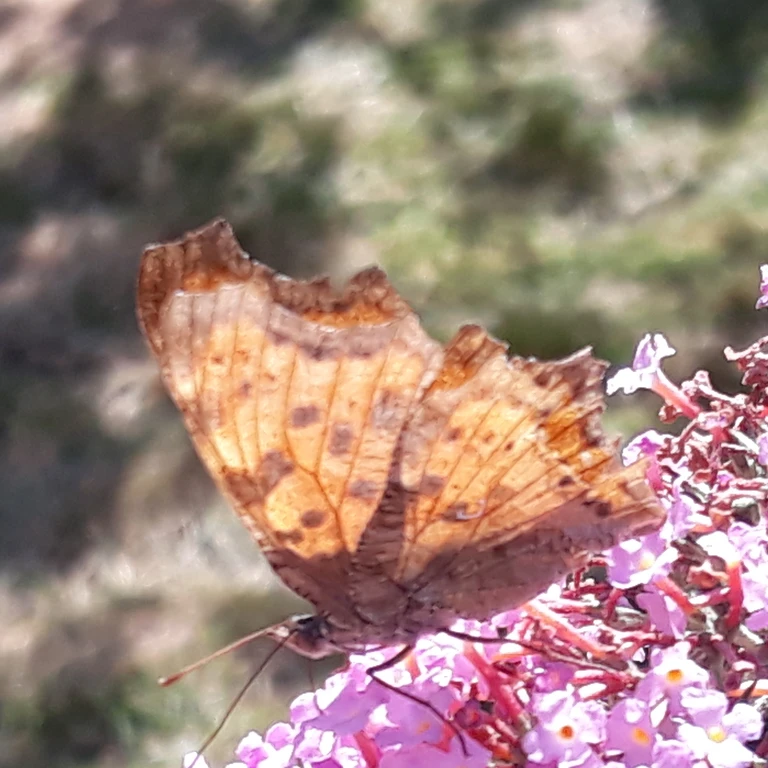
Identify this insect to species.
Polygonia c-album
